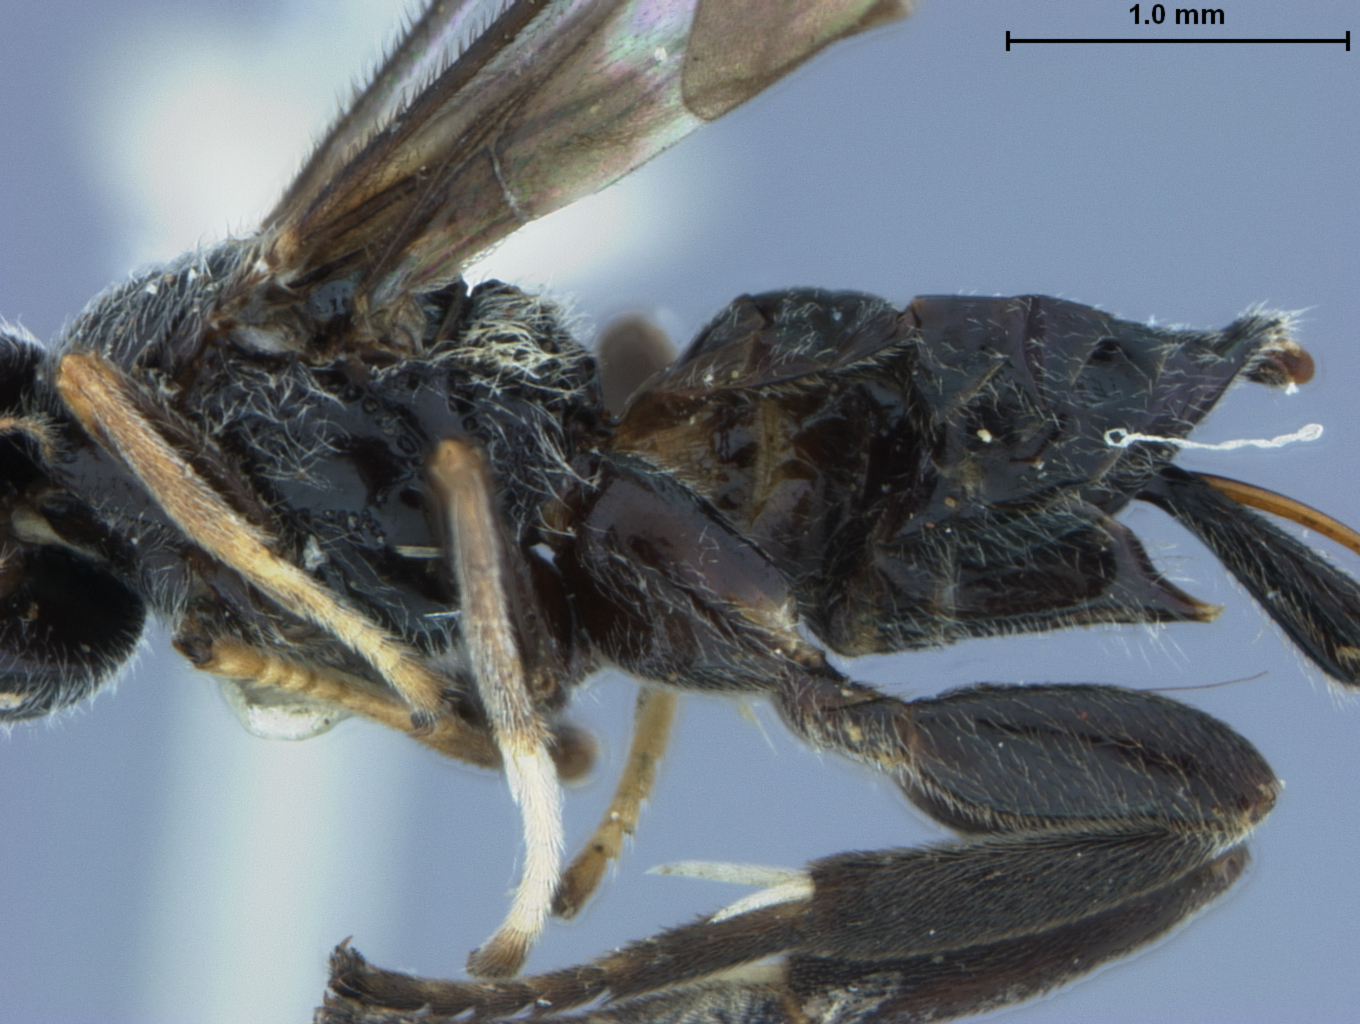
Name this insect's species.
Cardiochiles philippensis
